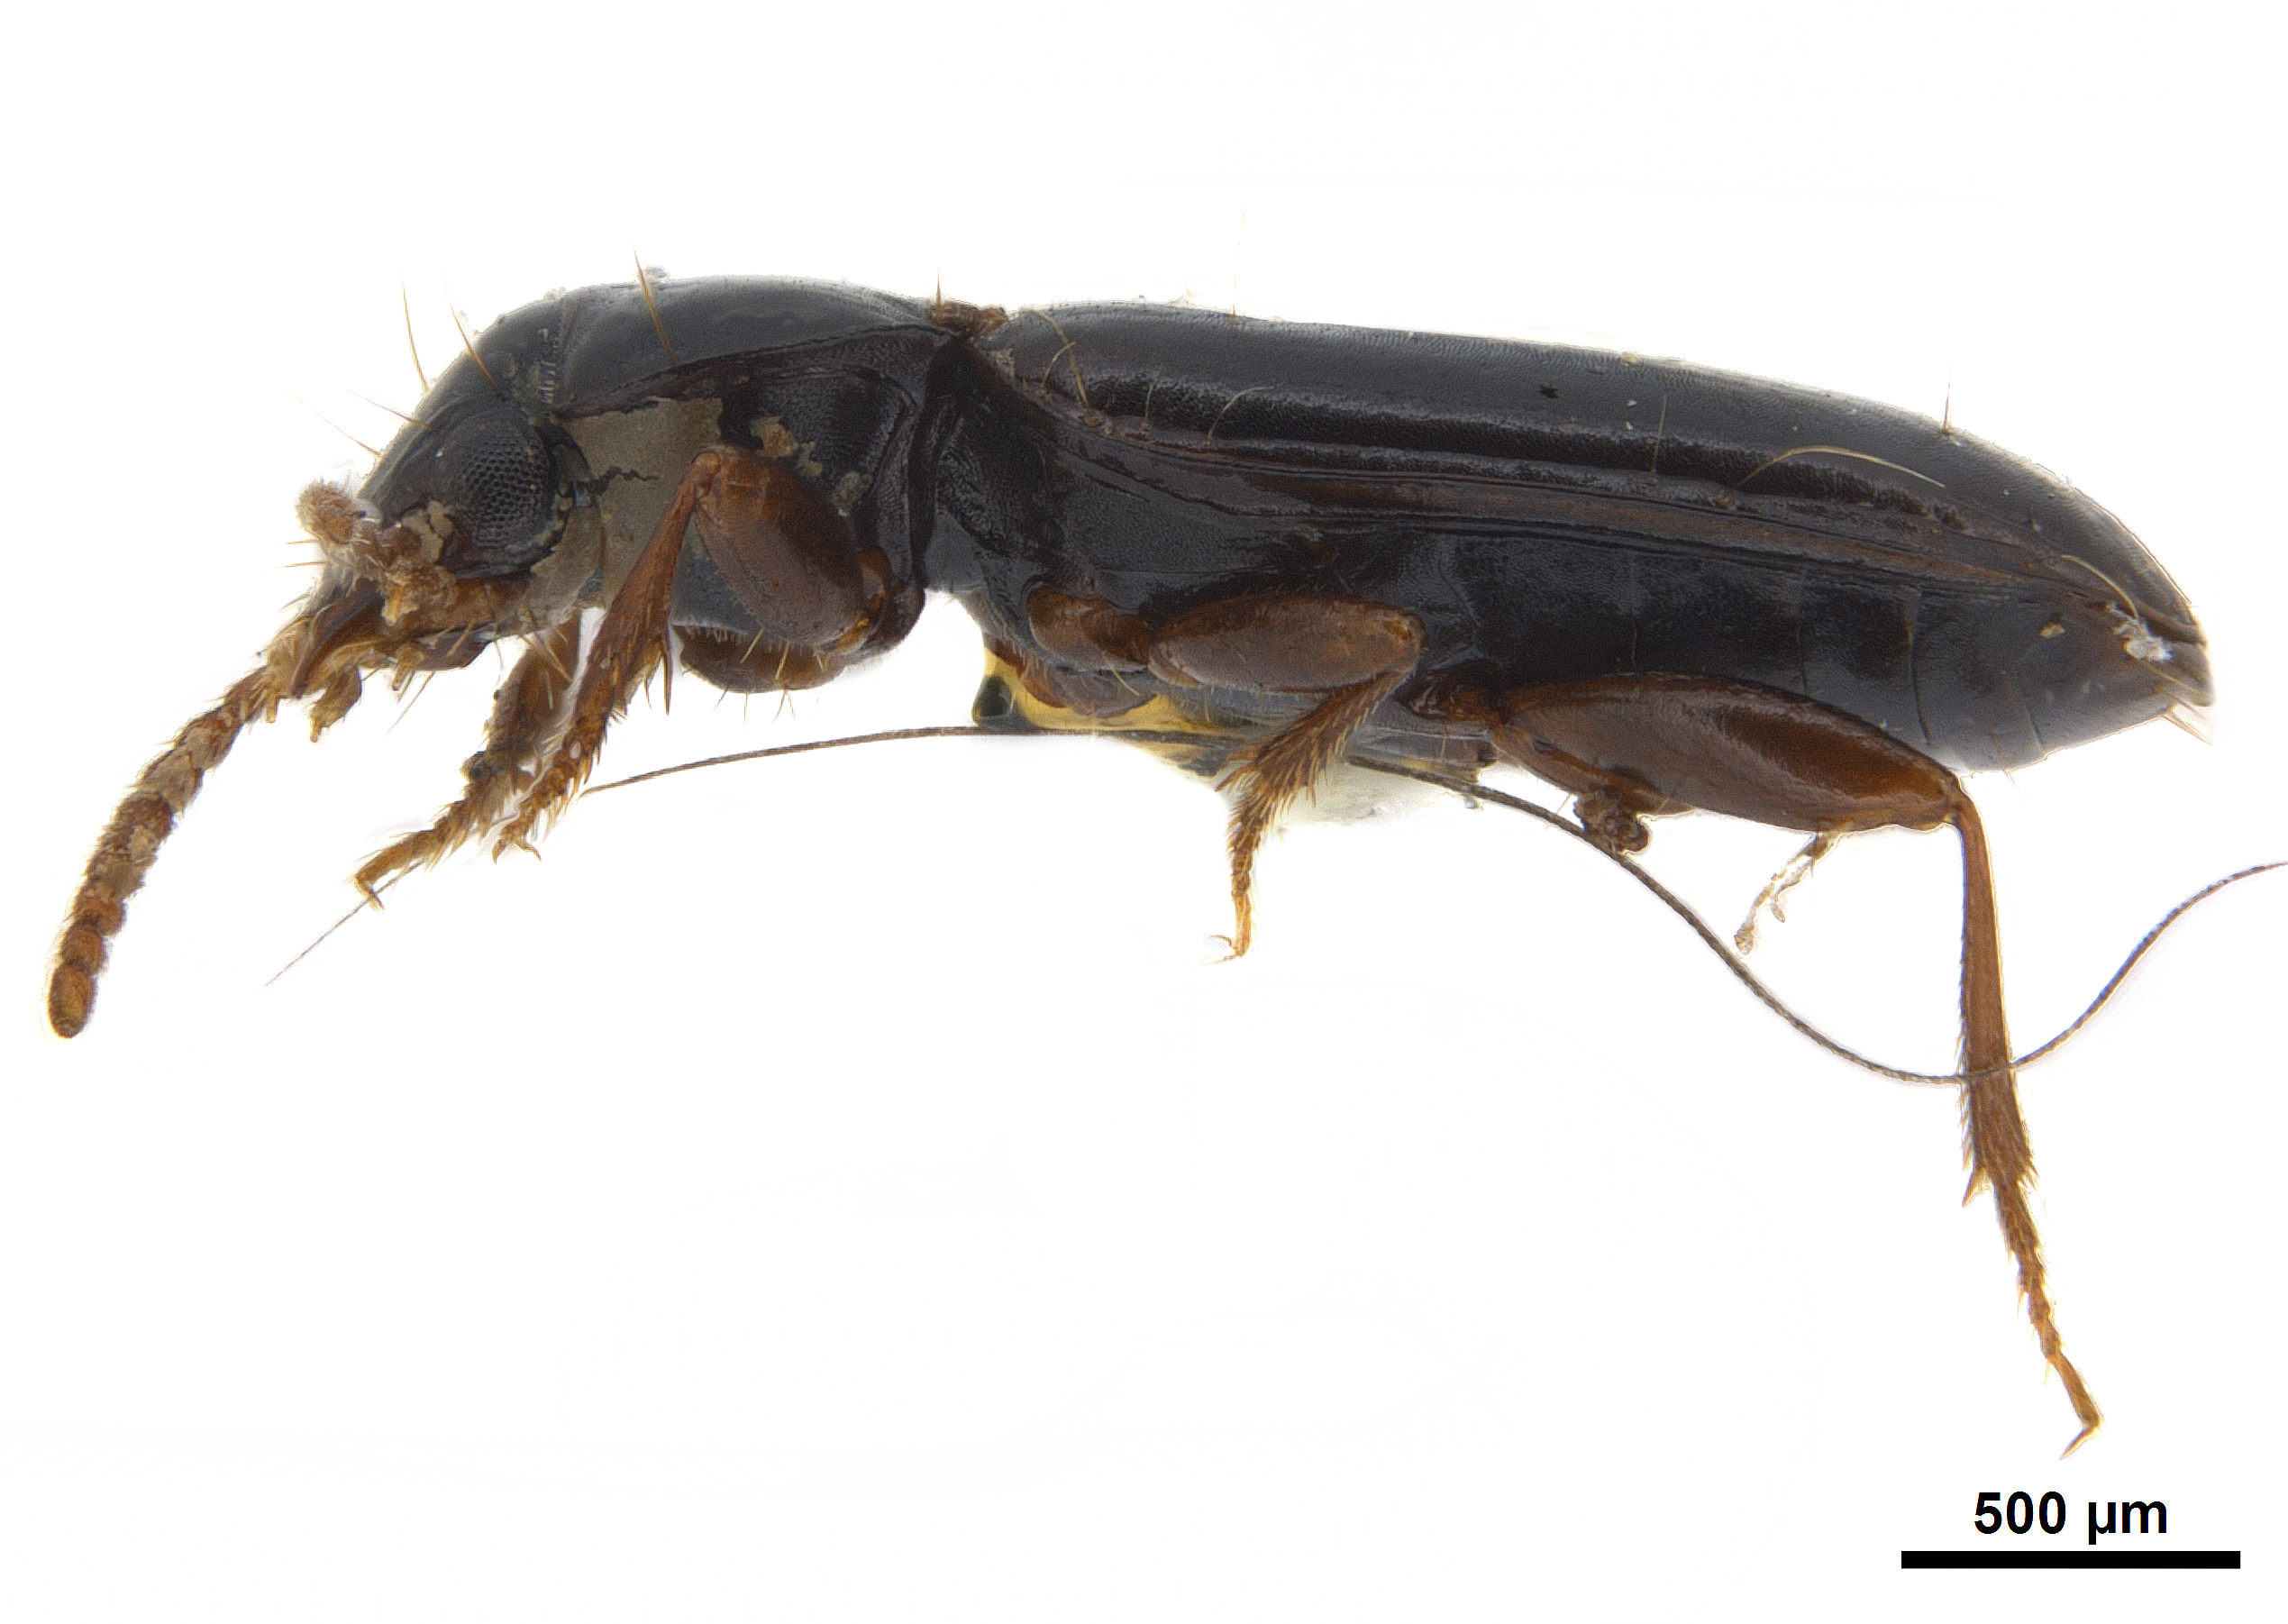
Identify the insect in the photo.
Tachyta nana
